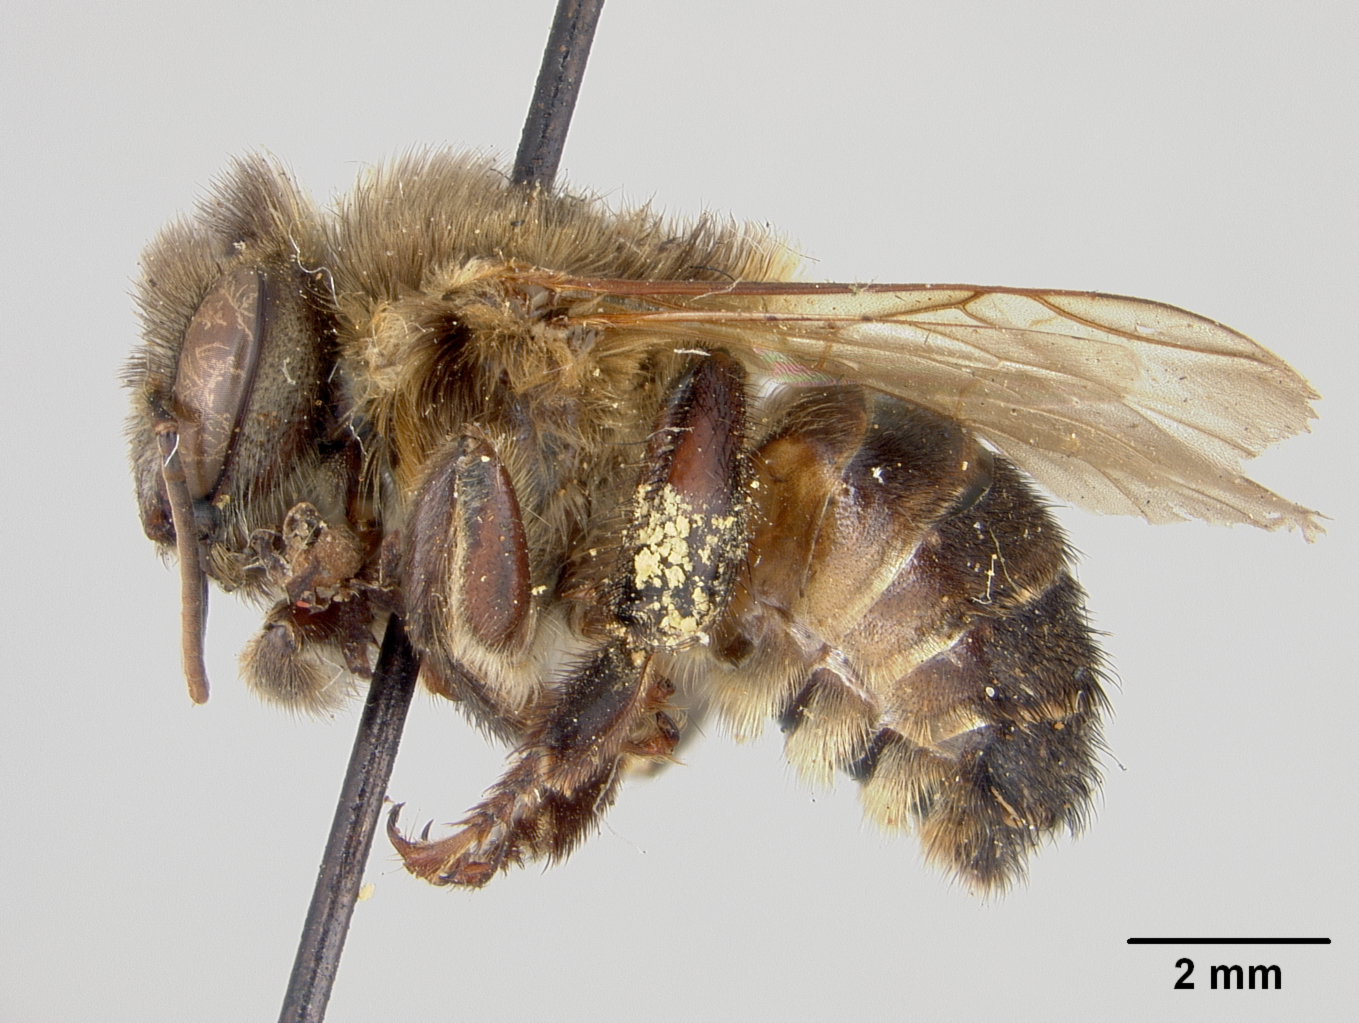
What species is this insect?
Melipona fasciata
